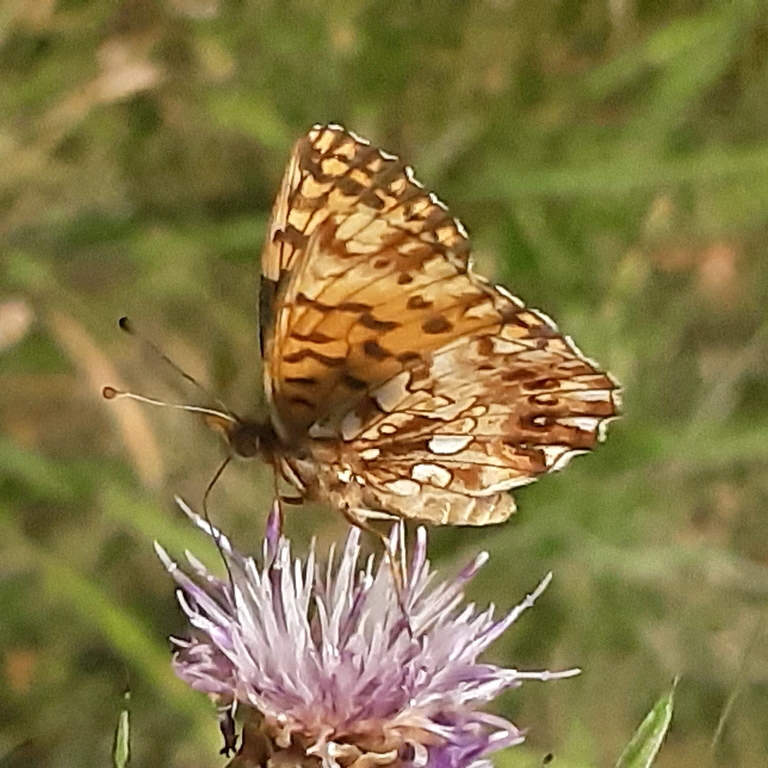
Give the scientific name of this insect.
Boloria dia
